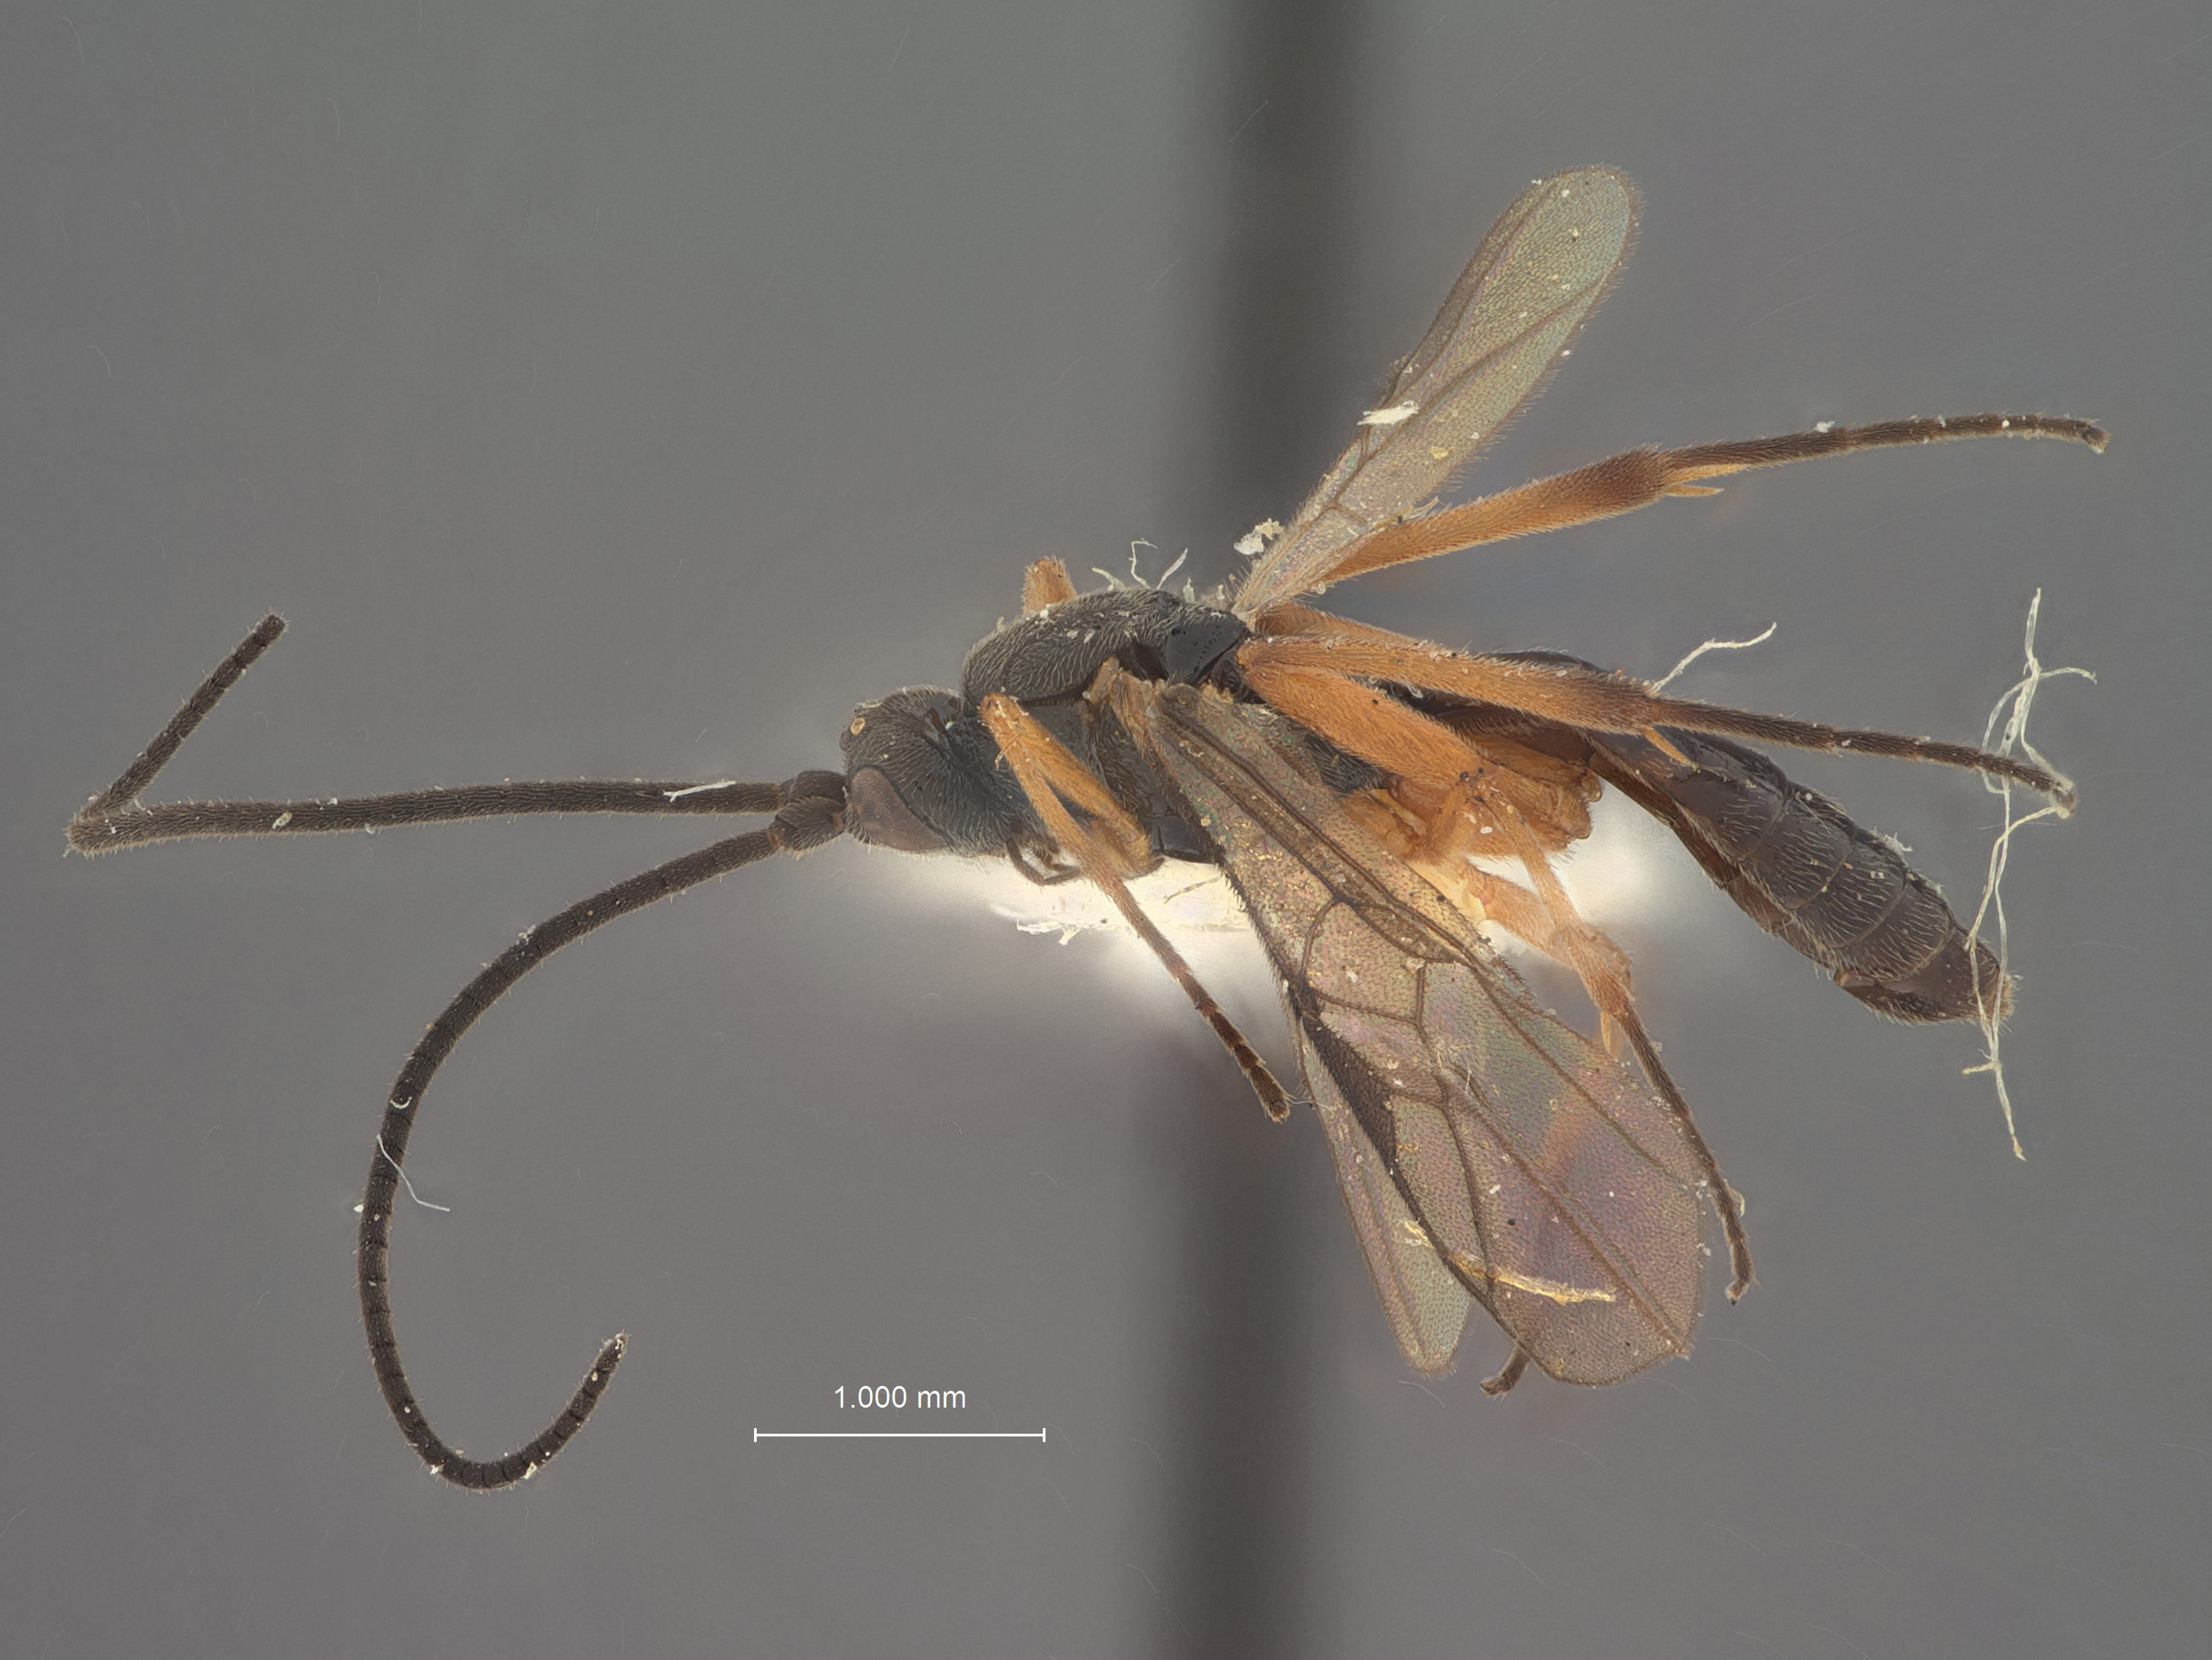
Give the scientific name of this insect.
Orgilus levis
